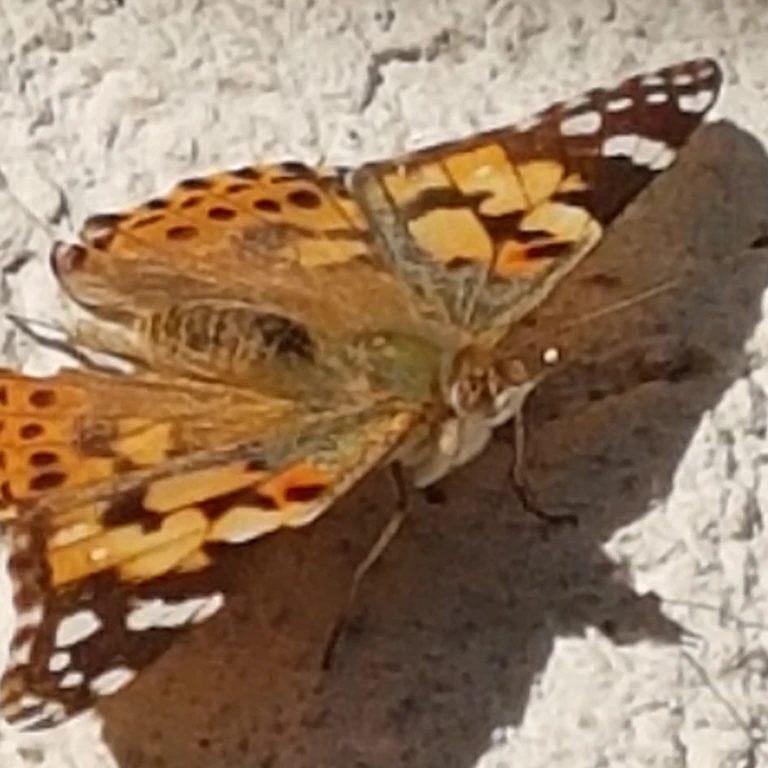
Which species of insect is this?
Vanessa cardui
